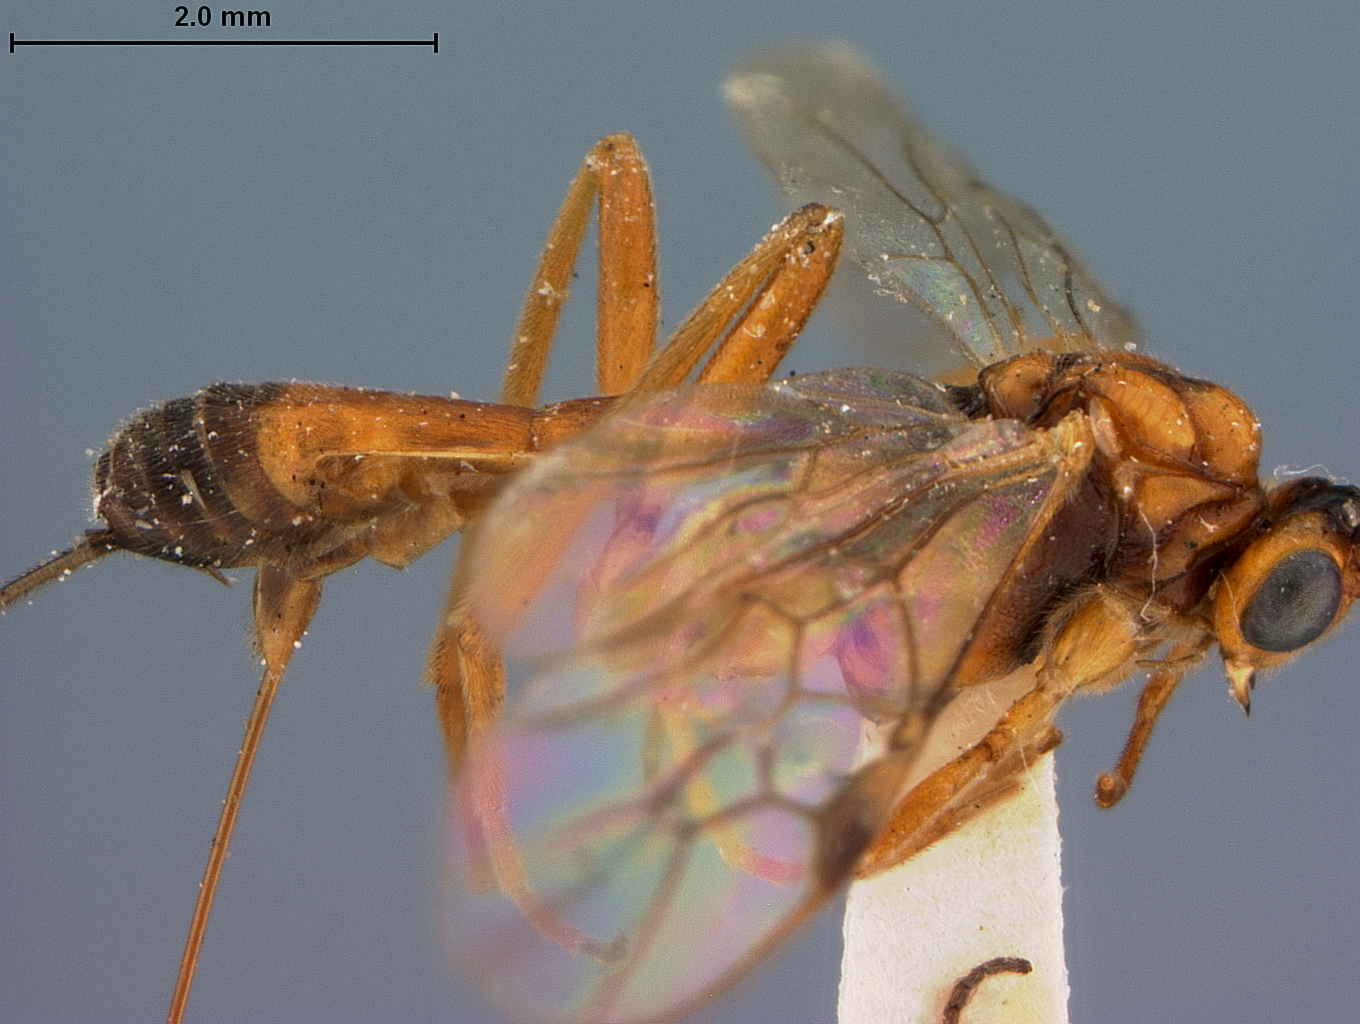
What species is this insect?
Macrocentrus pallisteri
